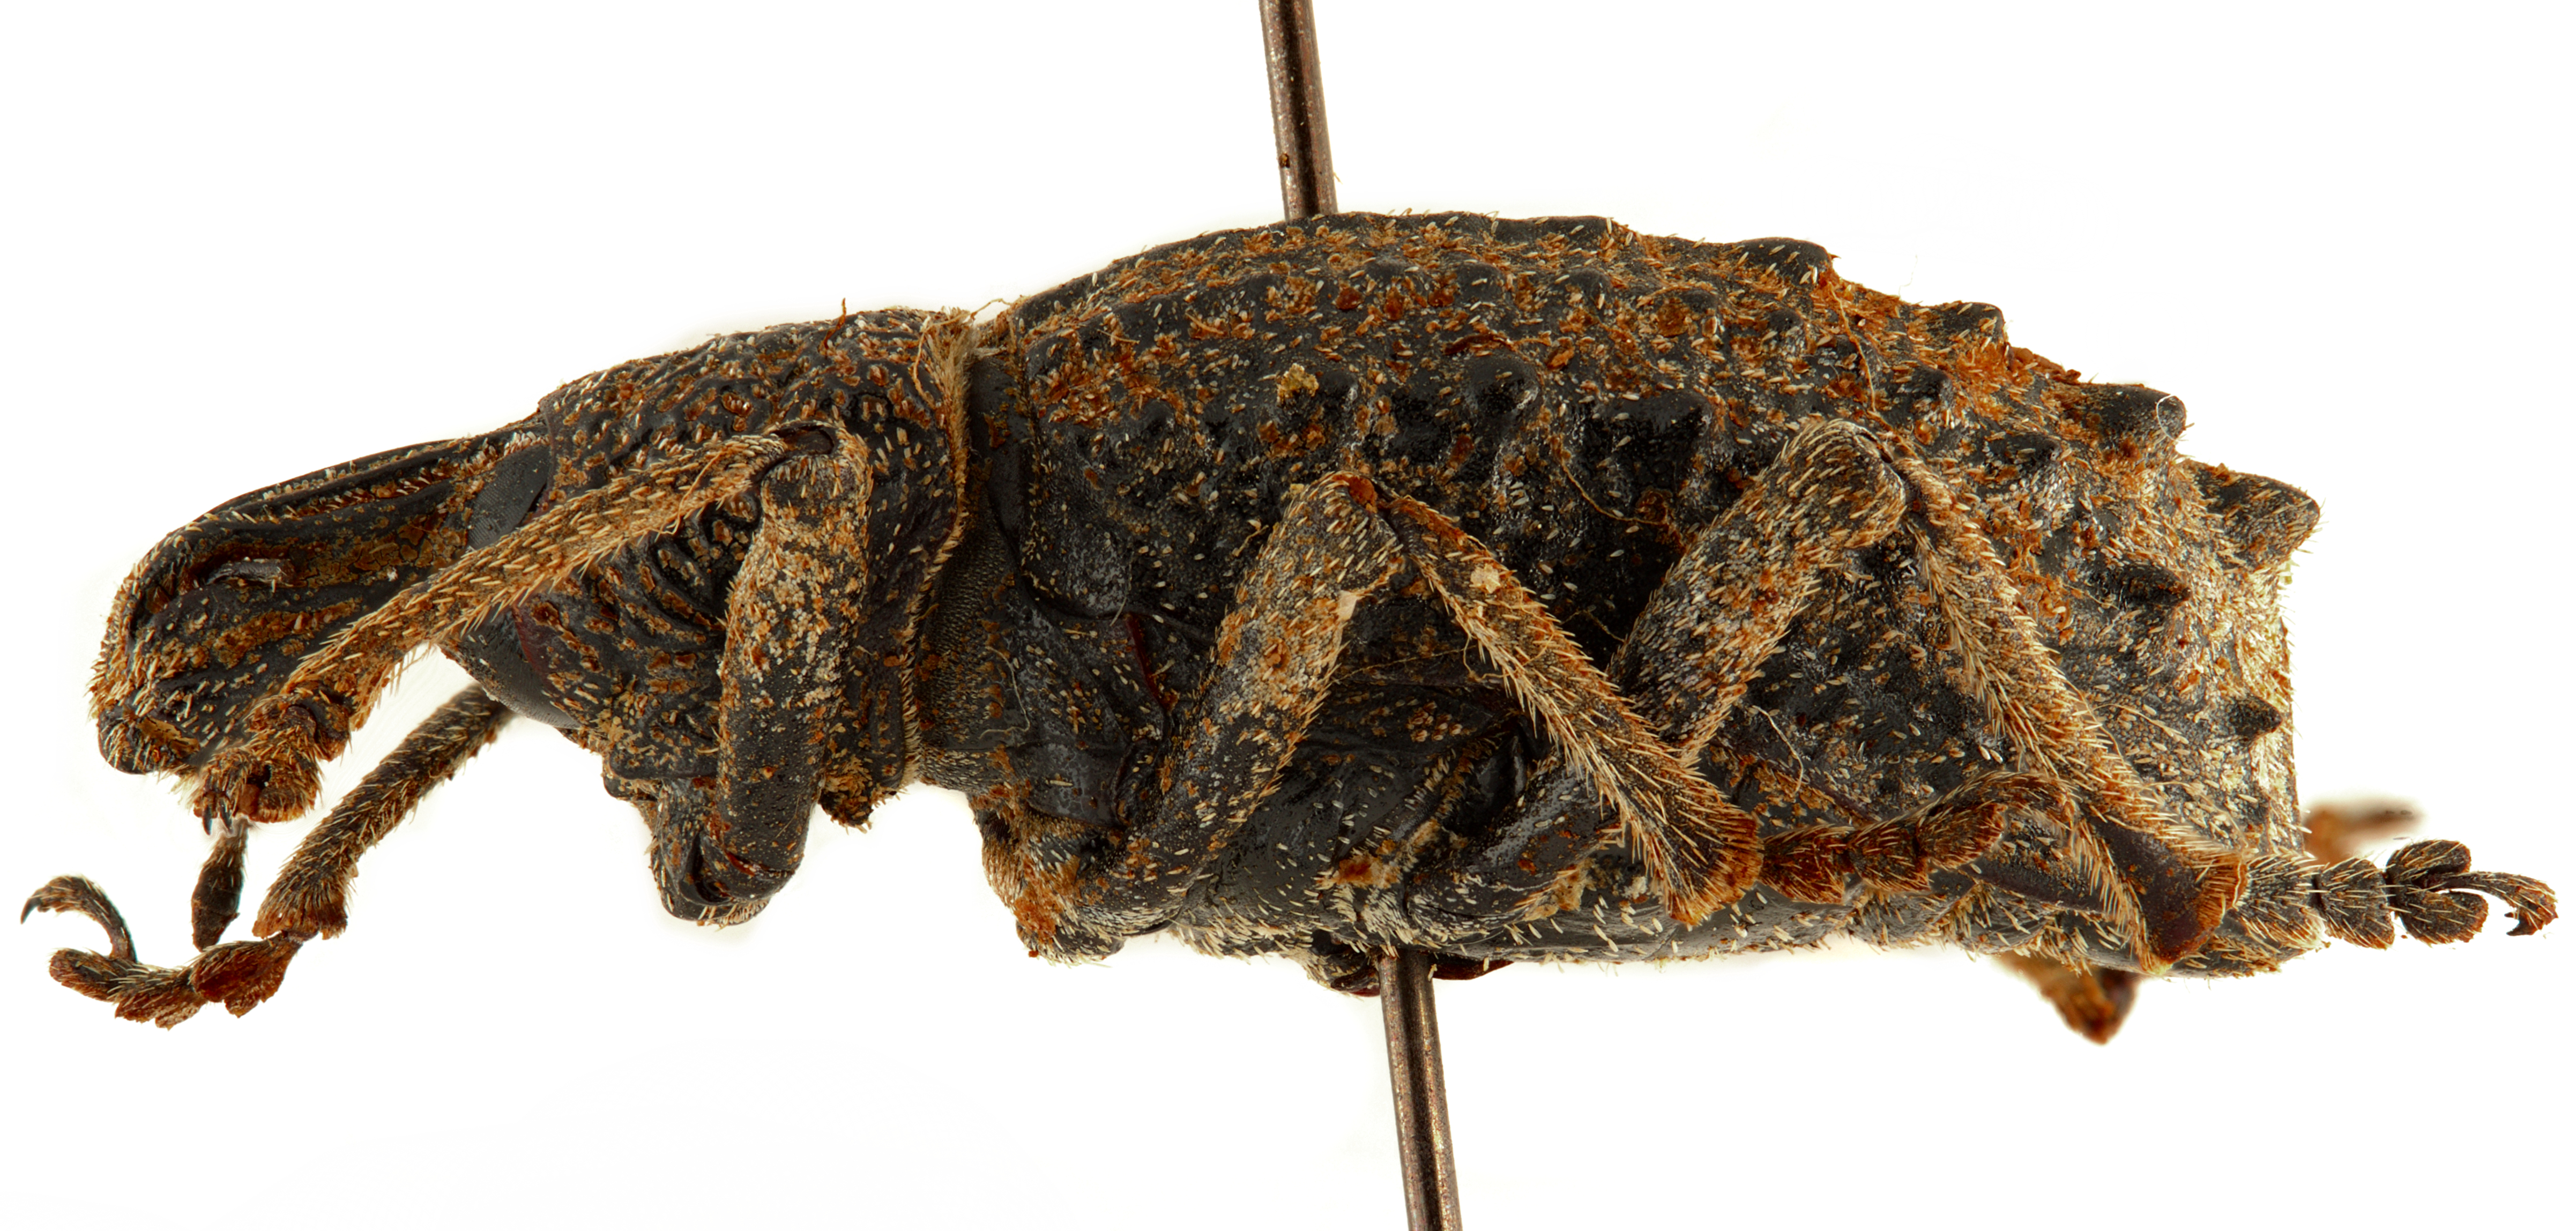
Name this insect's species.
Leptopius duponti
